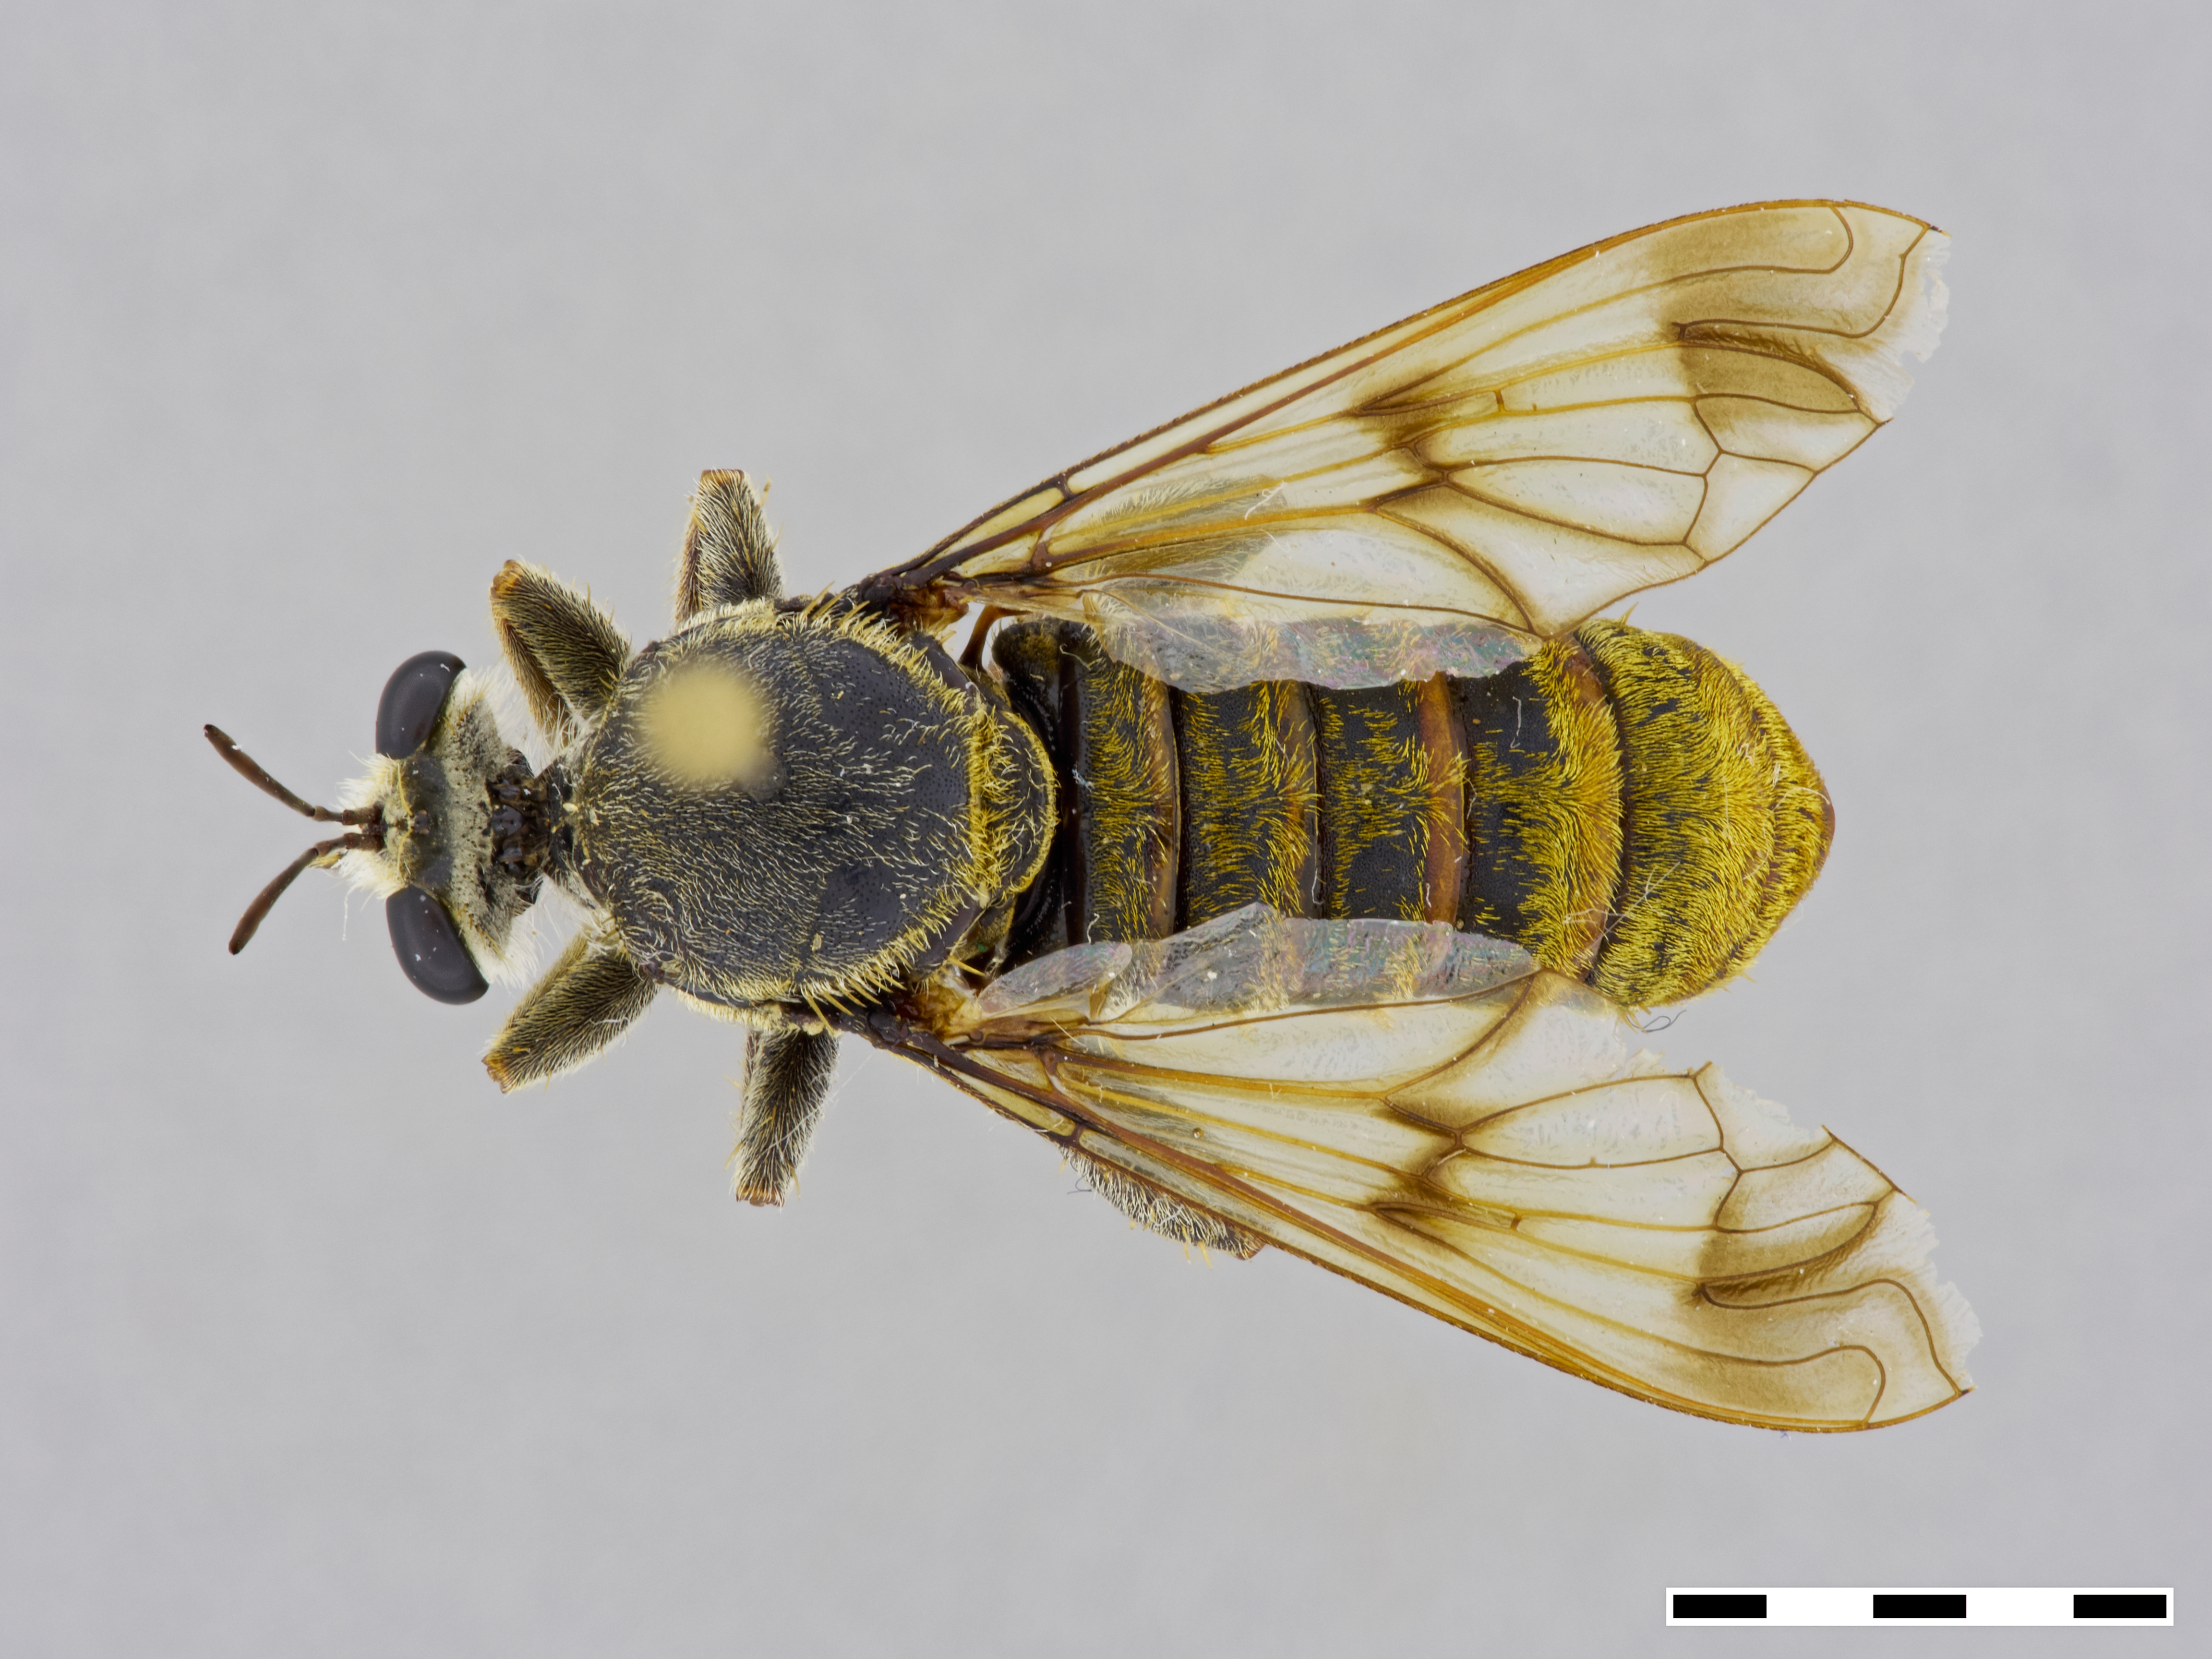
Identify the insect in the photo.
Hoplistomerus nobilis
